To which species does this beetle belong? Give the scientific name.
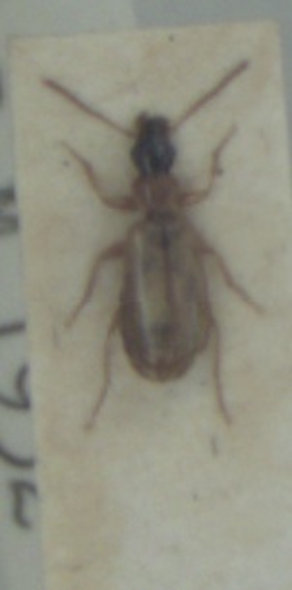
Philorhizus melanocephalus
